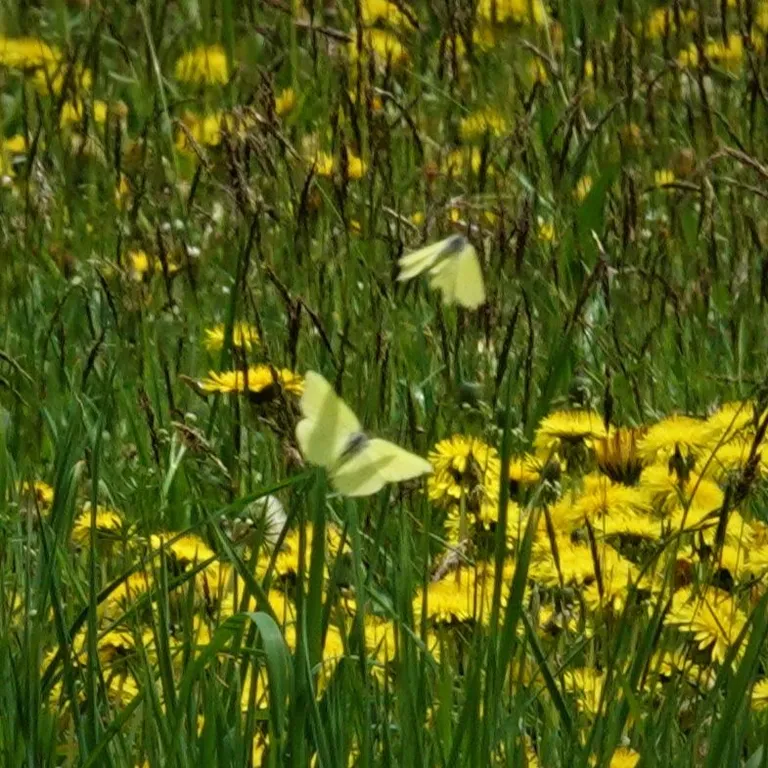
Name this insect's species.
Gonepteryx rhamni
